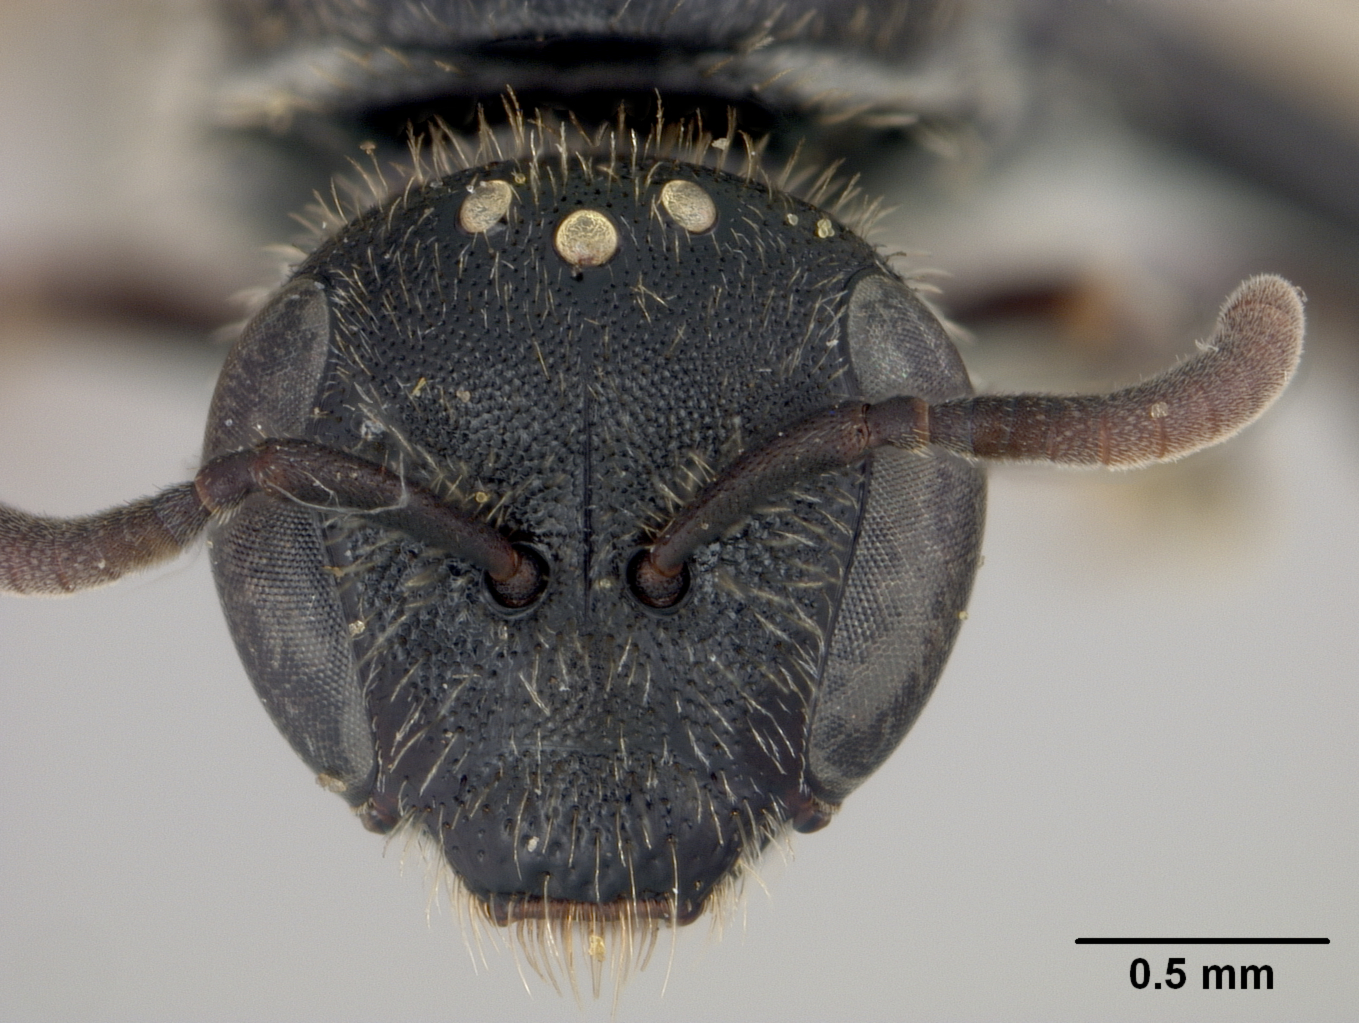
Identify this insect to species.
Halictus perplexans
